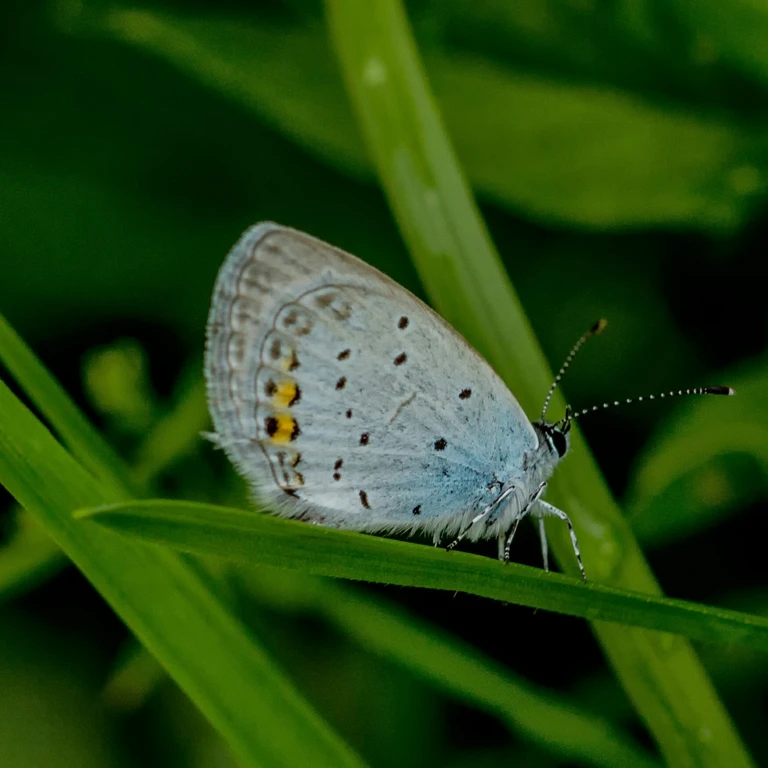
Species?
Cupido argiades (also Elkalyce argiades)
